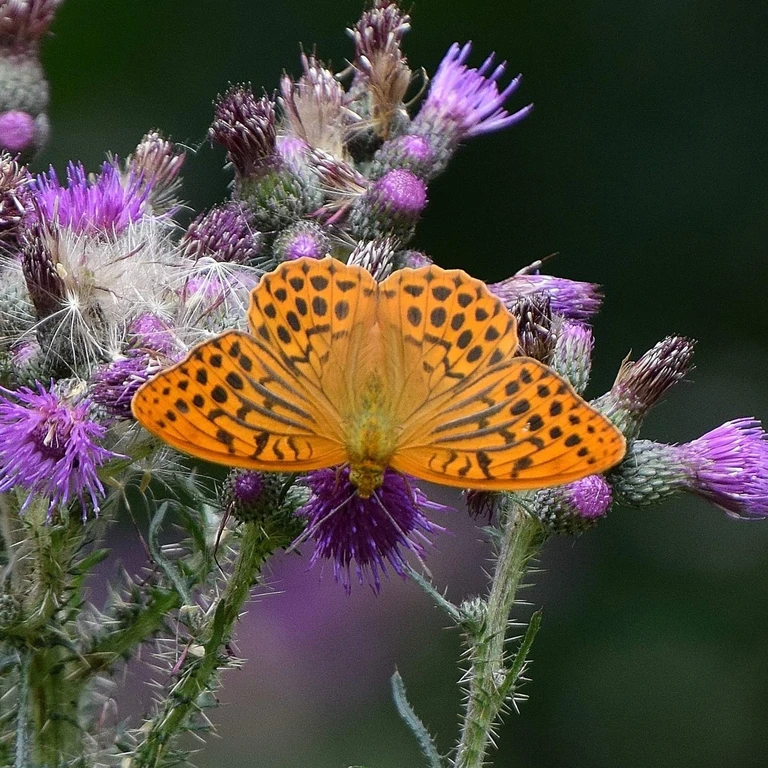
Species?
Argynnis paphia
